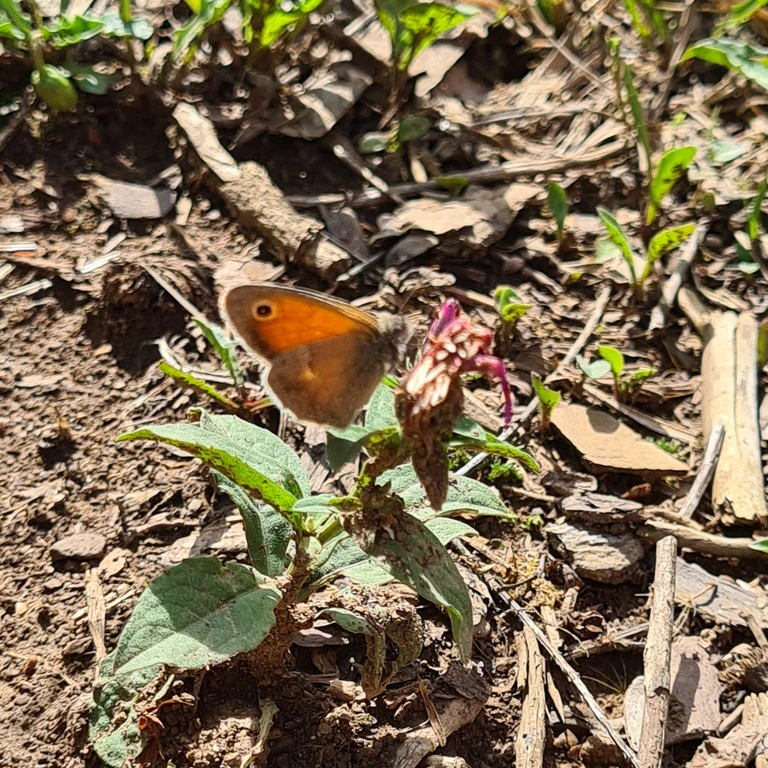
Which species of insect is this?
Coenonympha pamphilus
